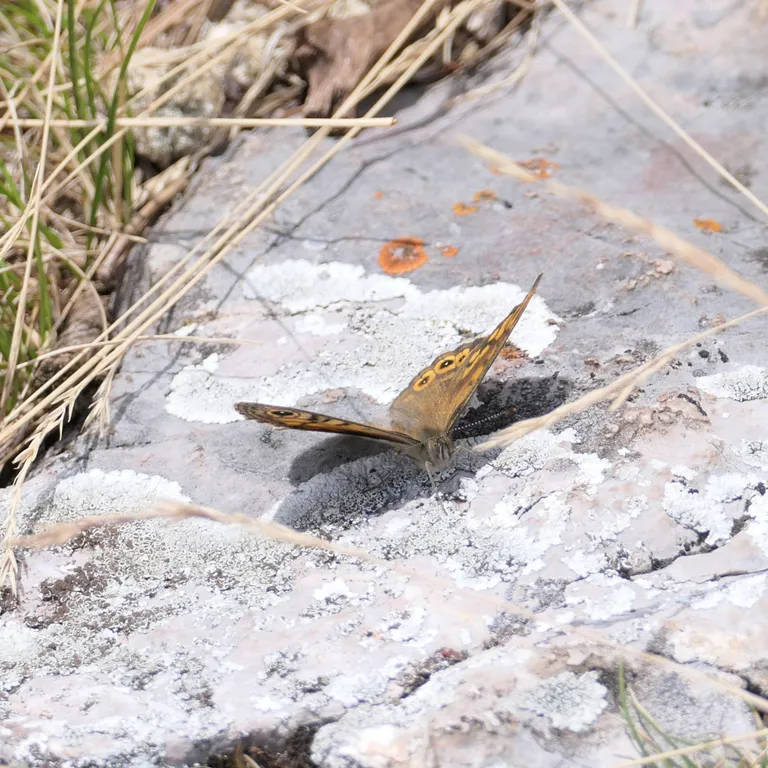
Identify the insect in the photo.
Lasiommata megera (also Pararge megera)
